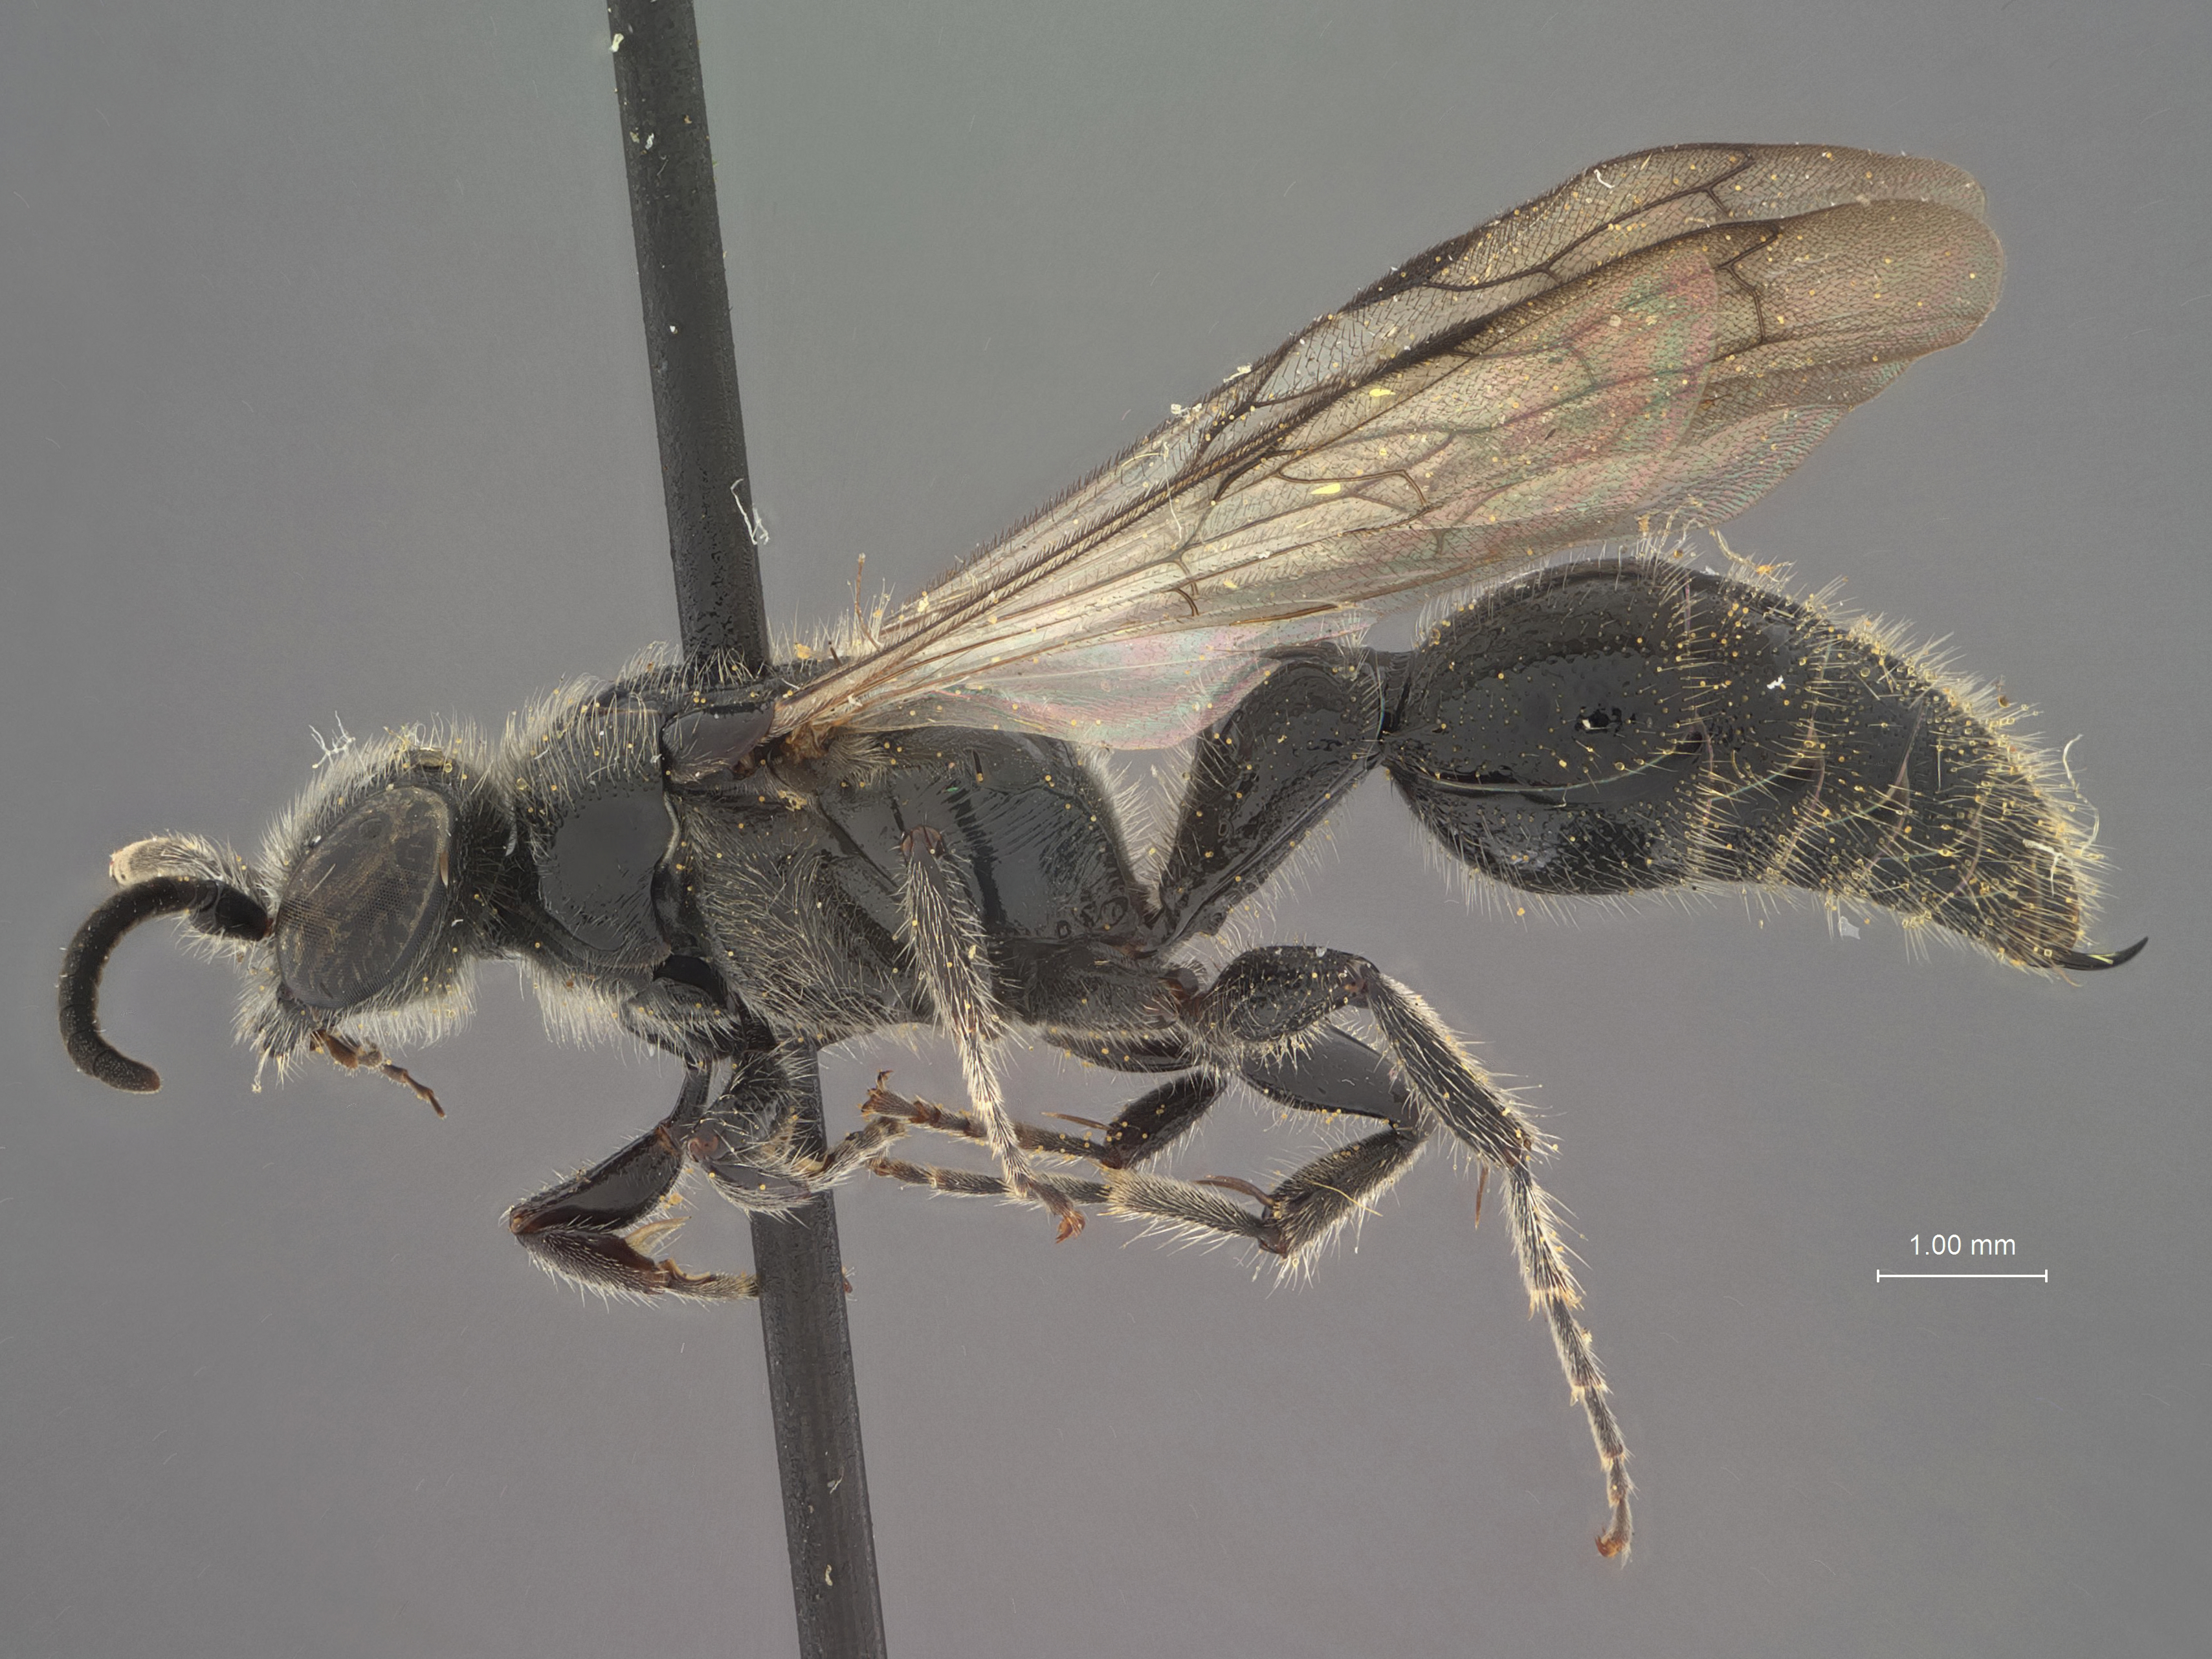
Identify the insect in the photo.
Tiphia moreliae
